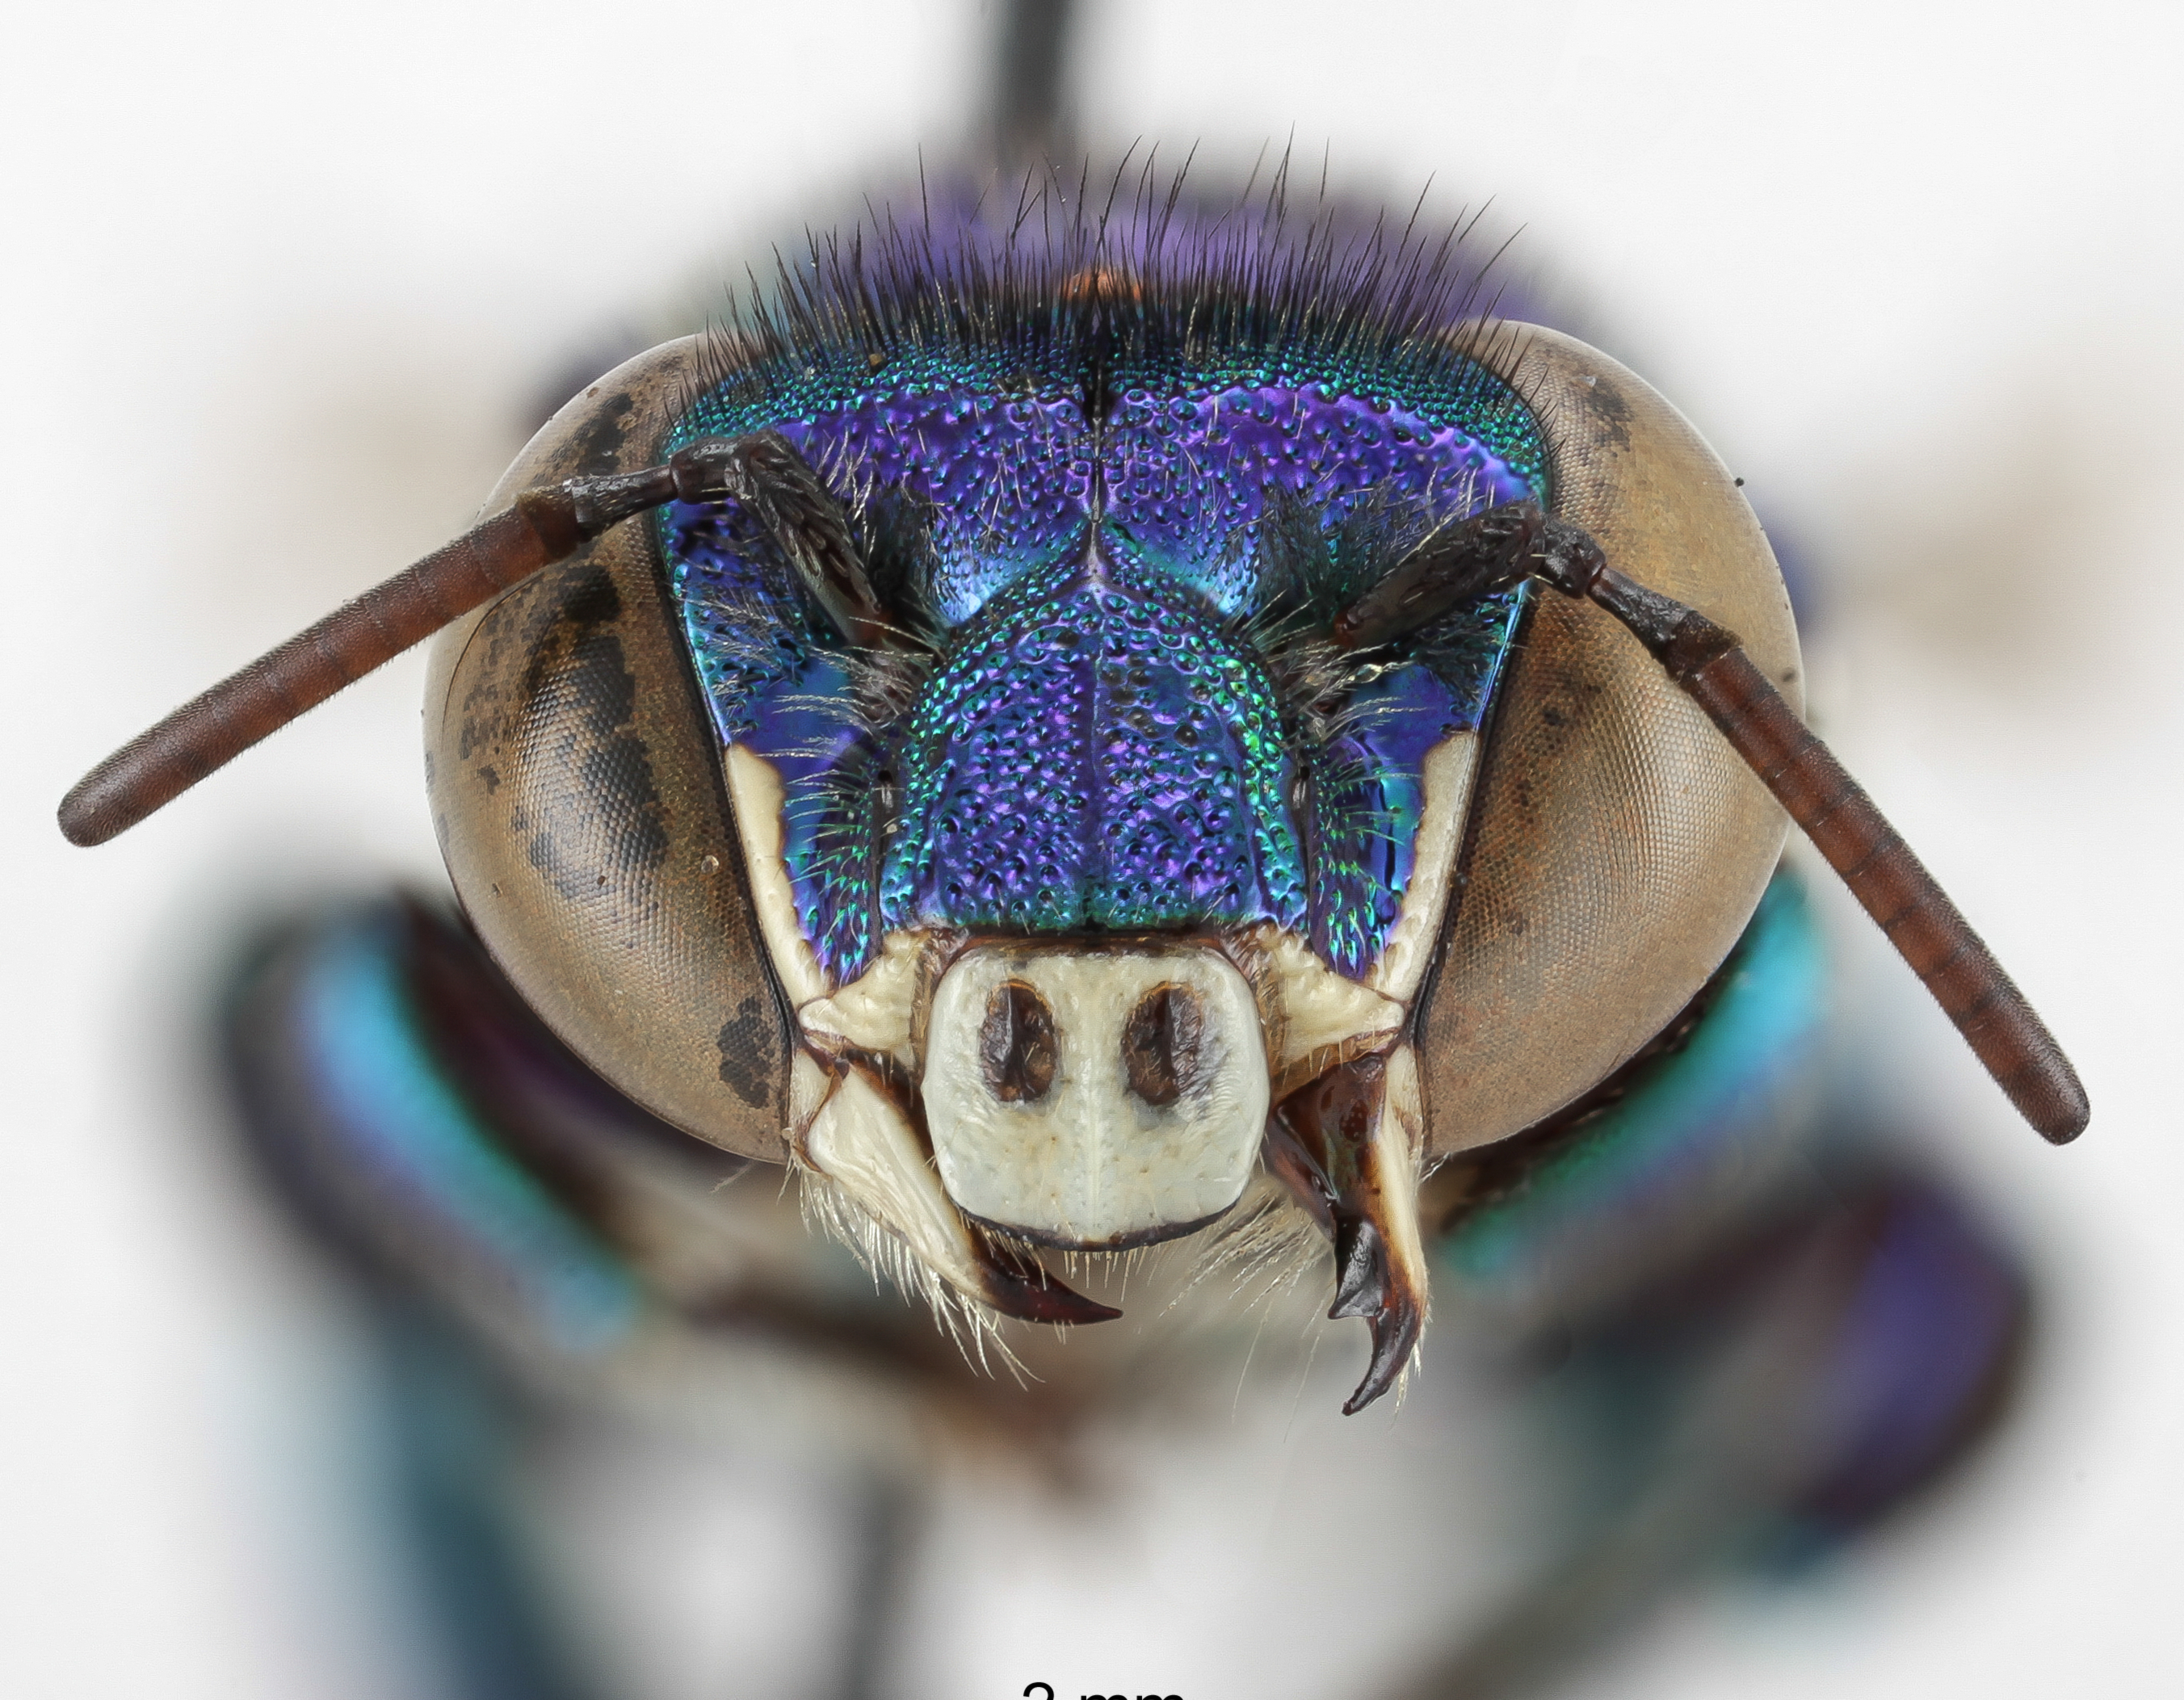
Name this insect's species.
Euglossa crassipunctata
